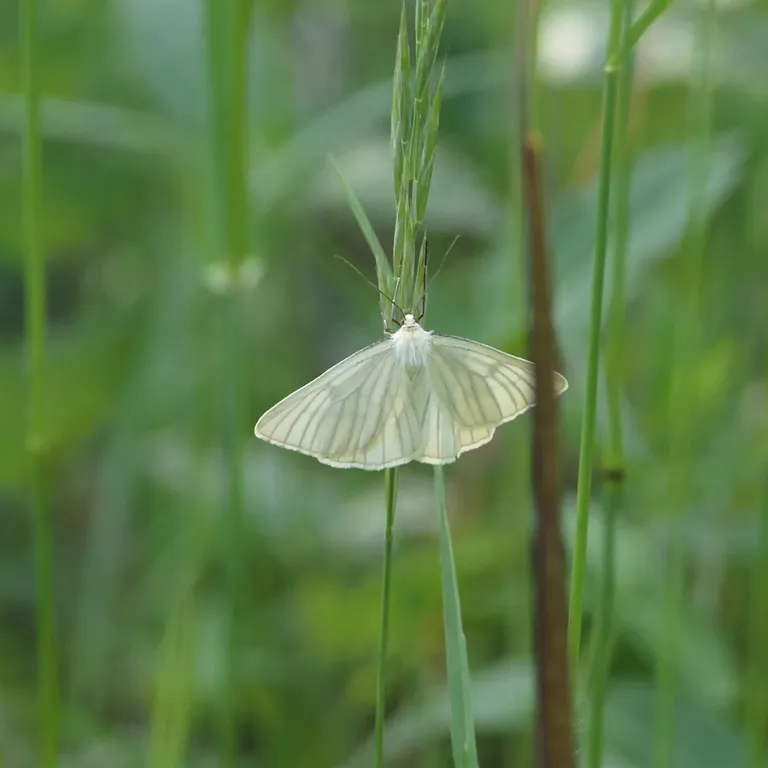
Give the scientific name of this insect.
Siona lineata
